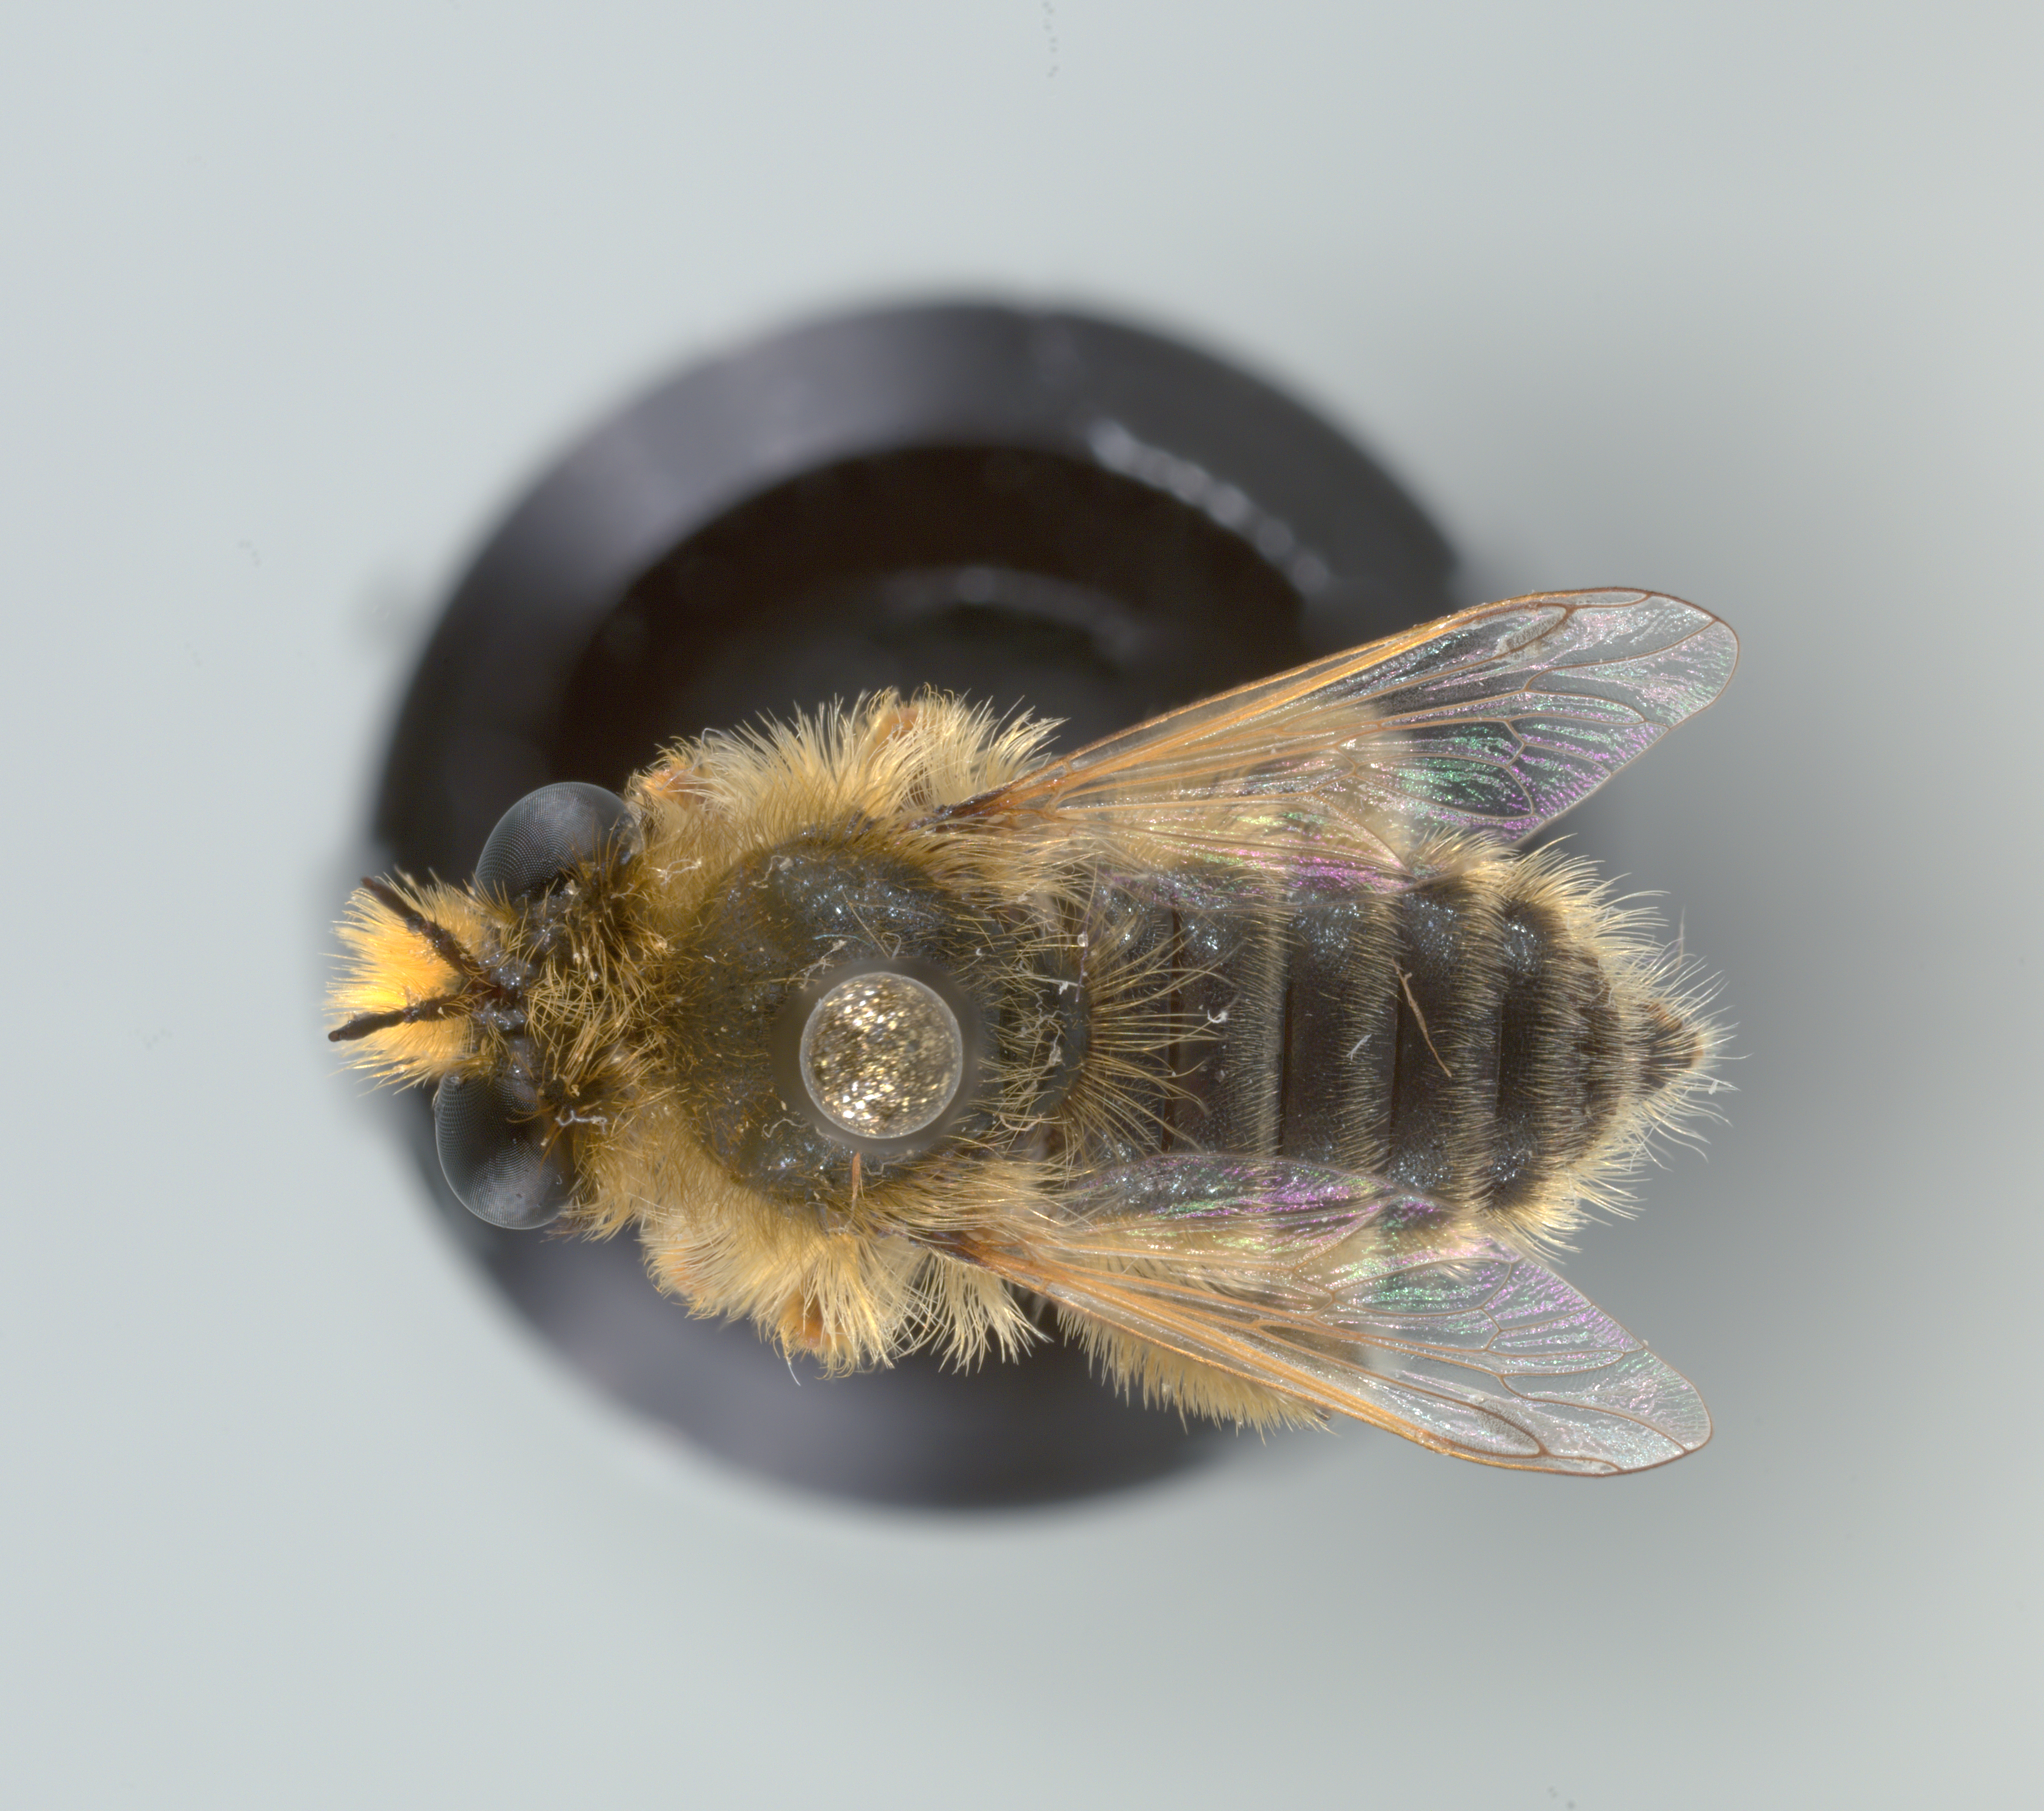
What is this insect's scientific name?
Laxenecera mollis
